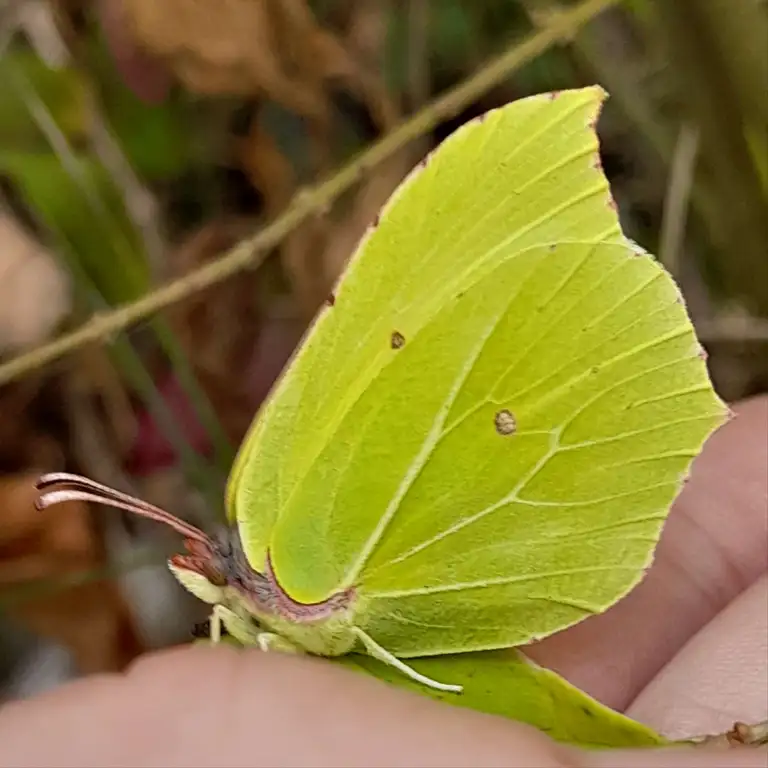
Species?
Gonepteryx rhamni
